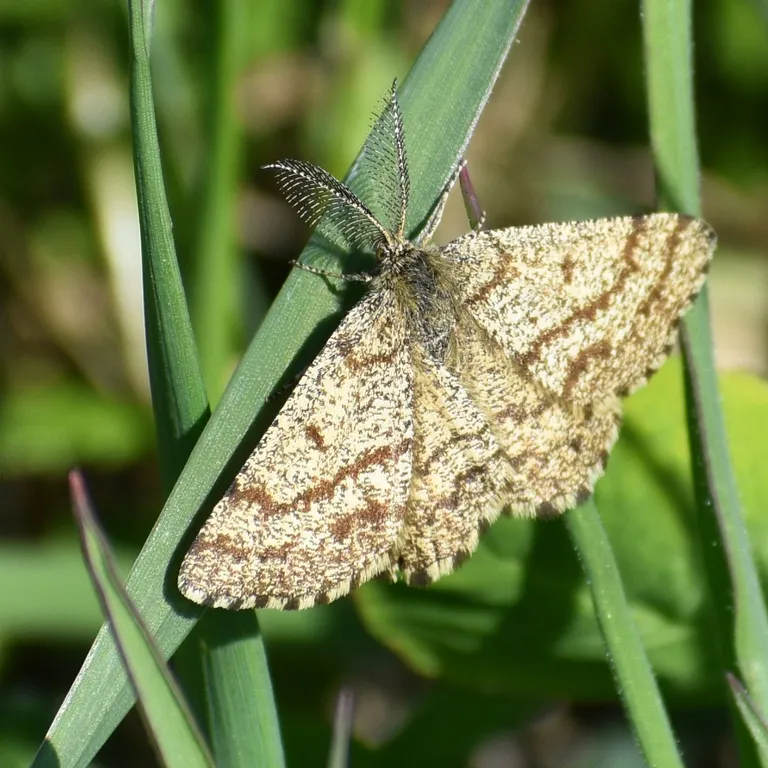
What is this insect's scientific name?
Ematurga atomaria
